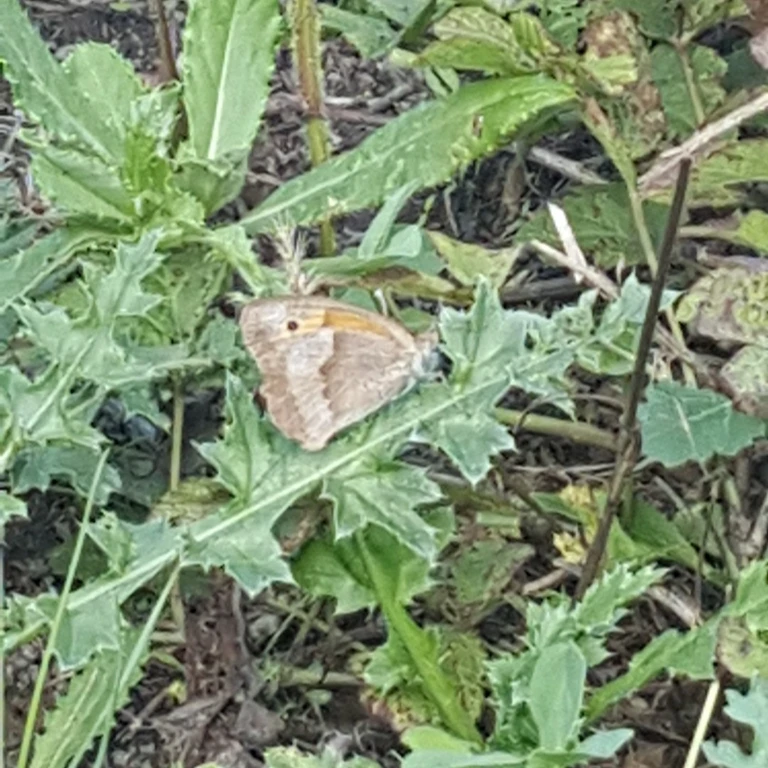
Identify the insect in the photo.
Maniola jurtina
